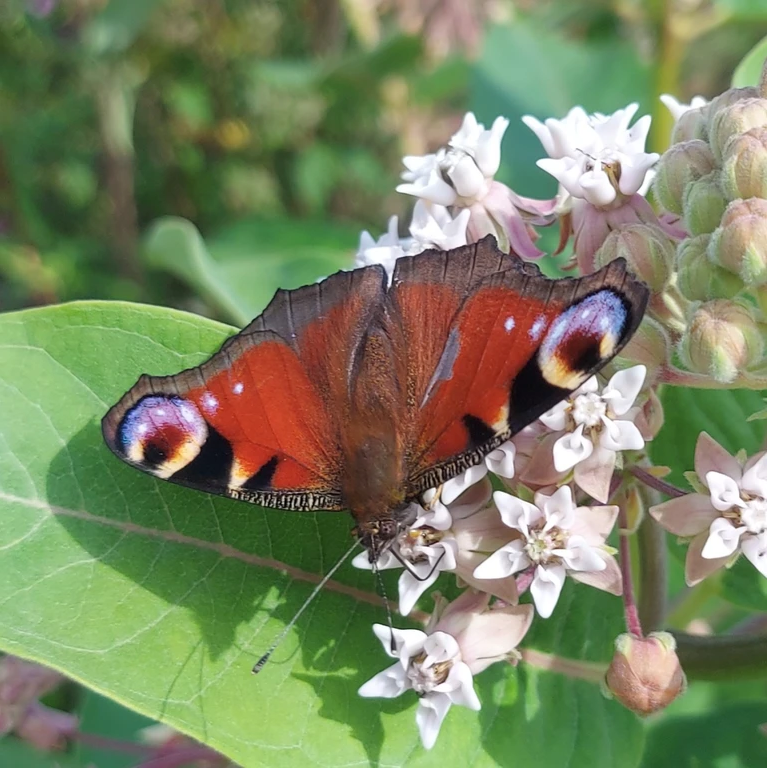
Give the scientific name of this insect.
Aglais io
